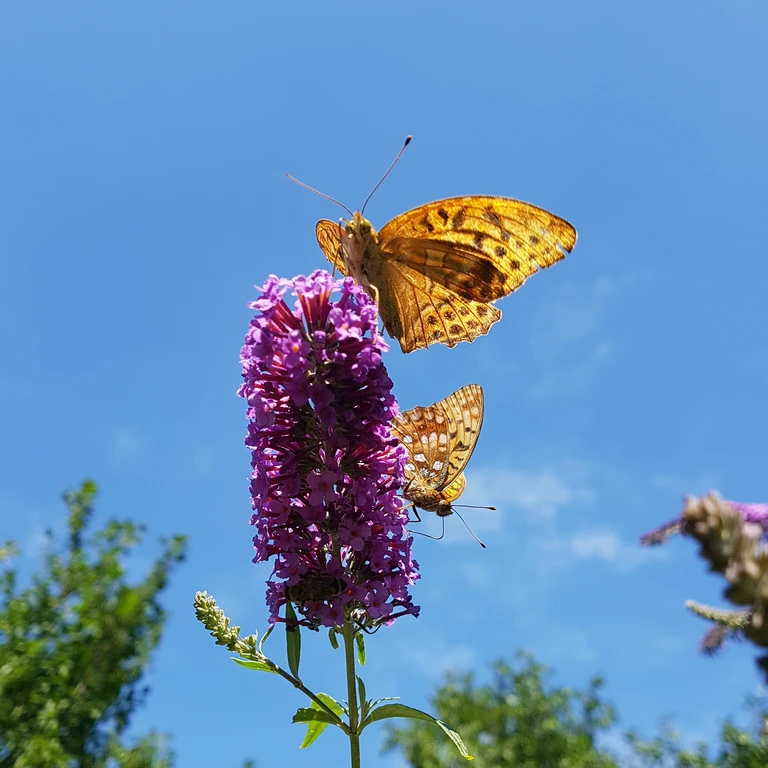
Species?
Fabriciana adippe
